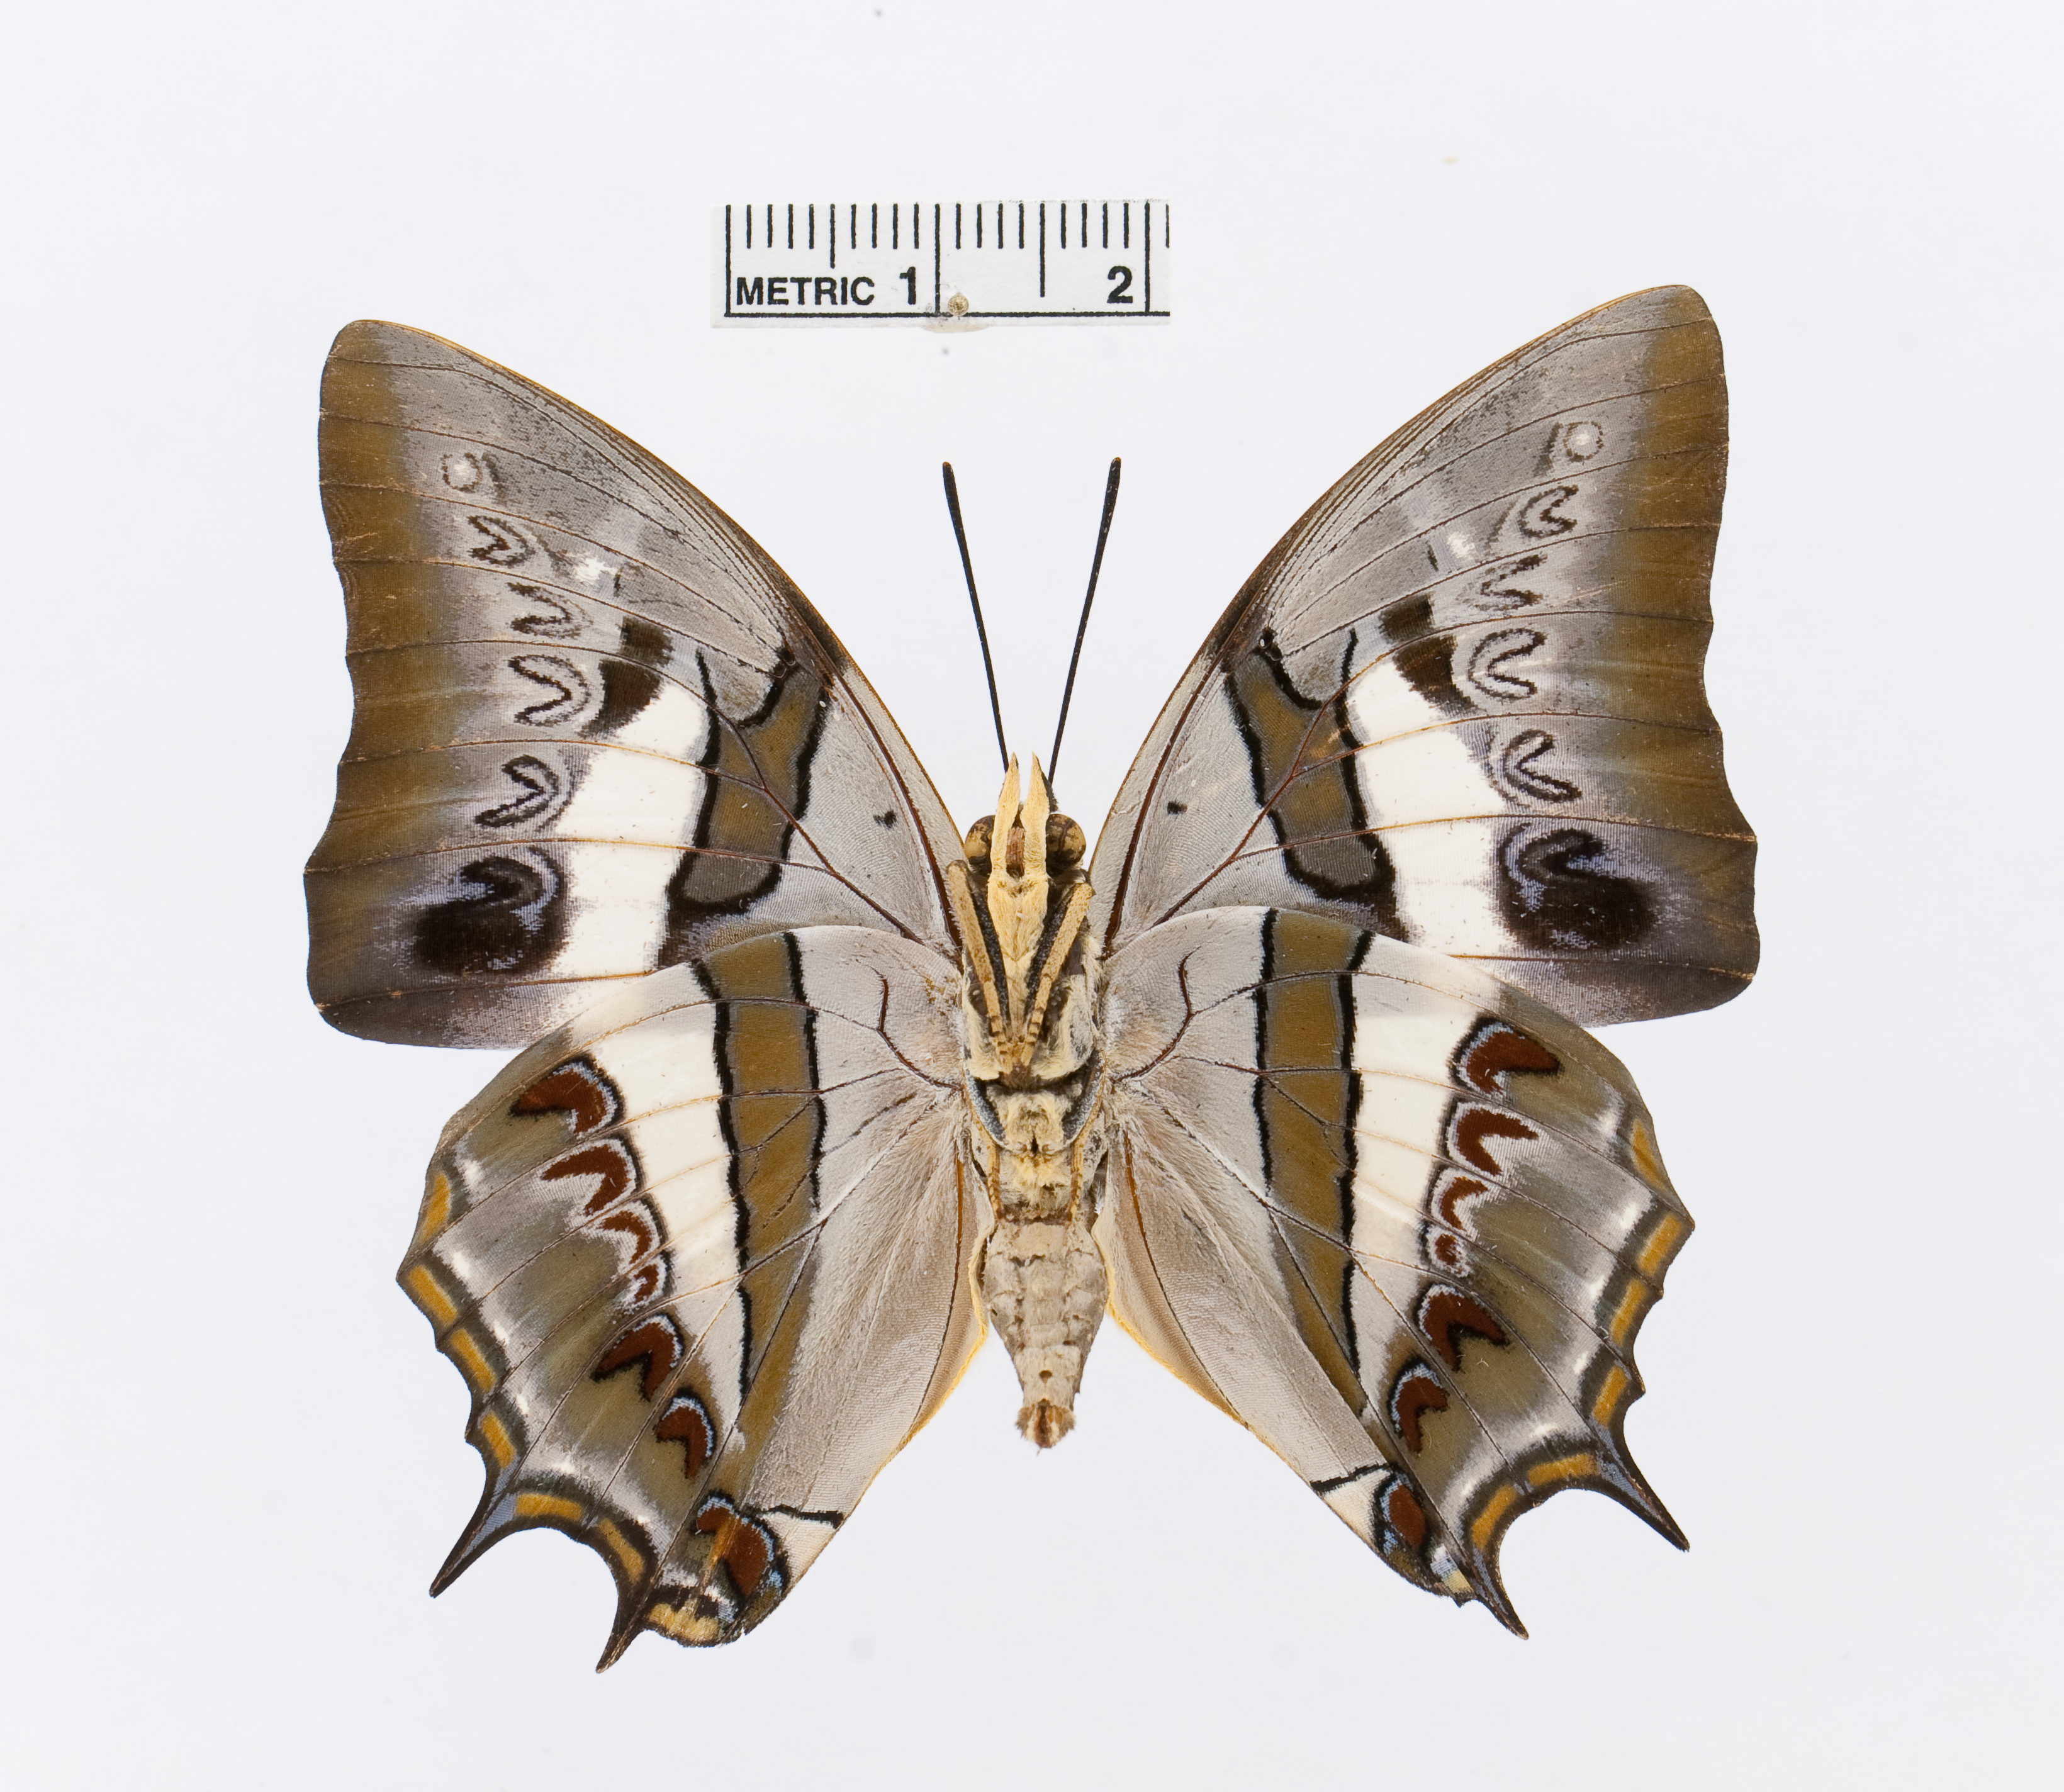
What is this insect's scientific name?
Polyura schreiber
